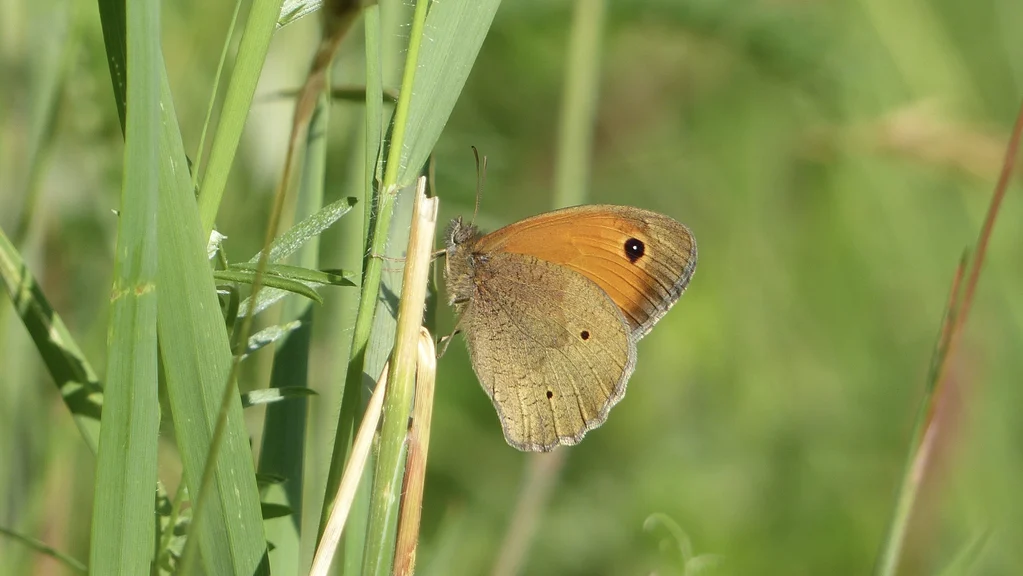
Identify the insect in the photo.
Maniola jurtina
